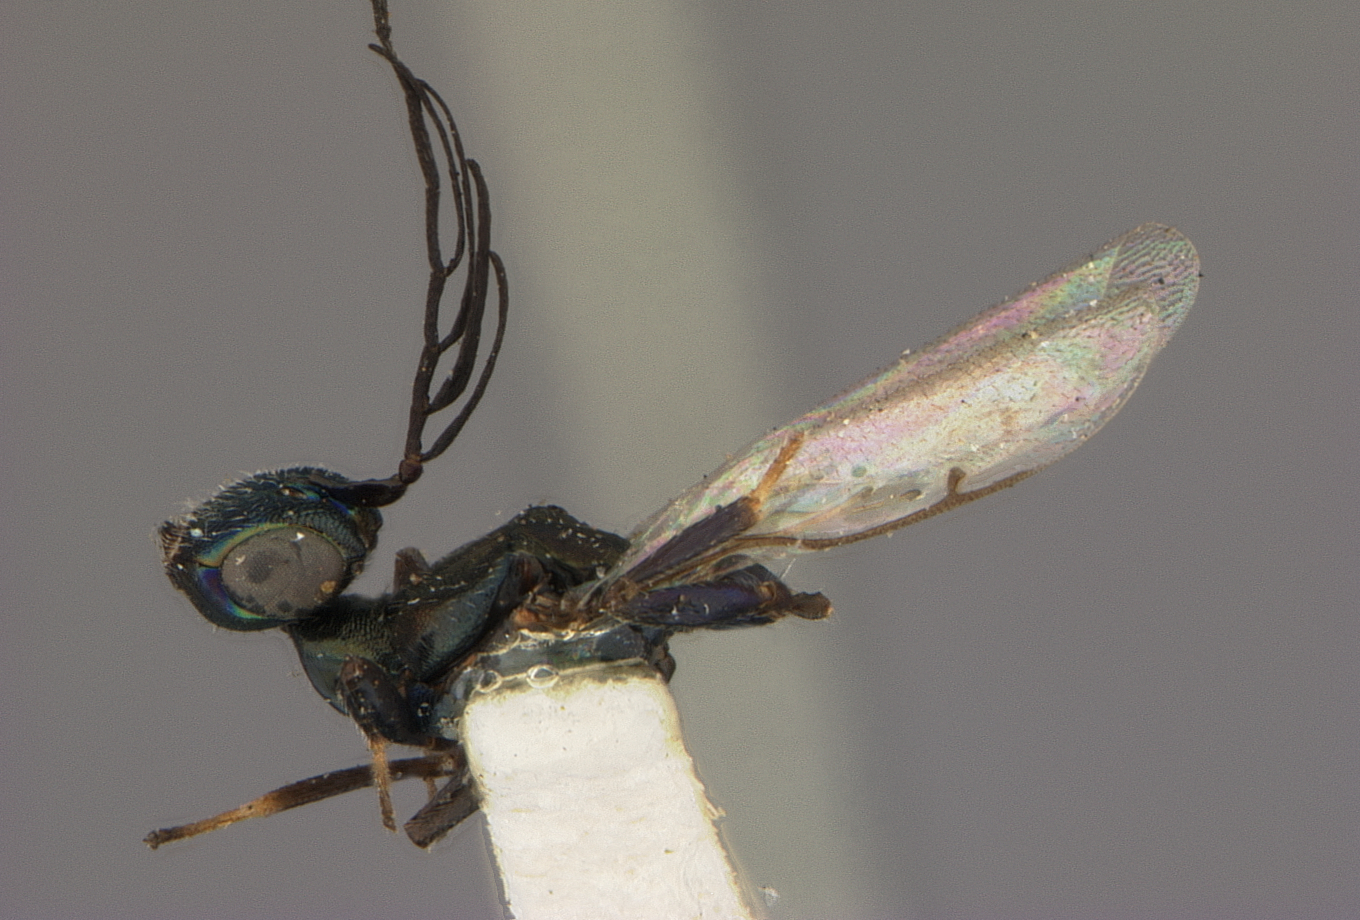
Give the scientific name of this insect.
Chirolophus koebelei
